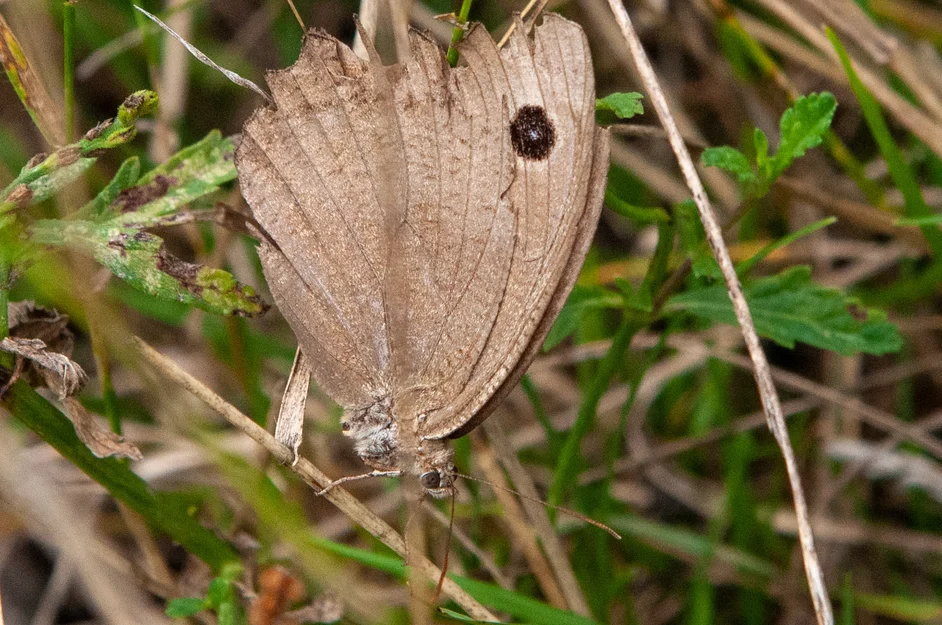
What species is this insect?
Minois dryas
